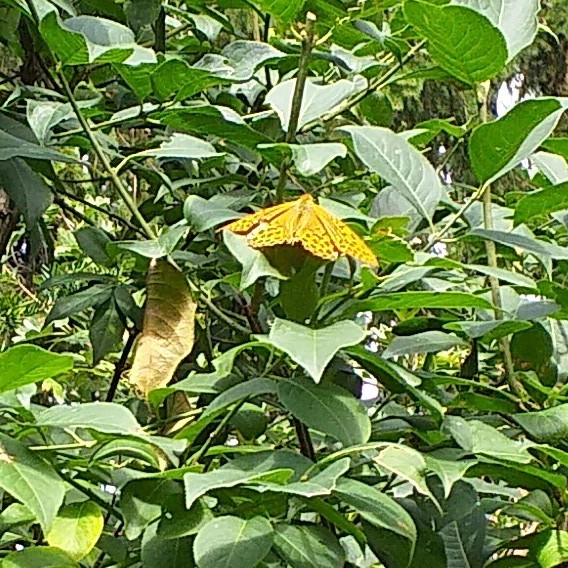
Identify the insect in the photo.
Argynnis paphia
